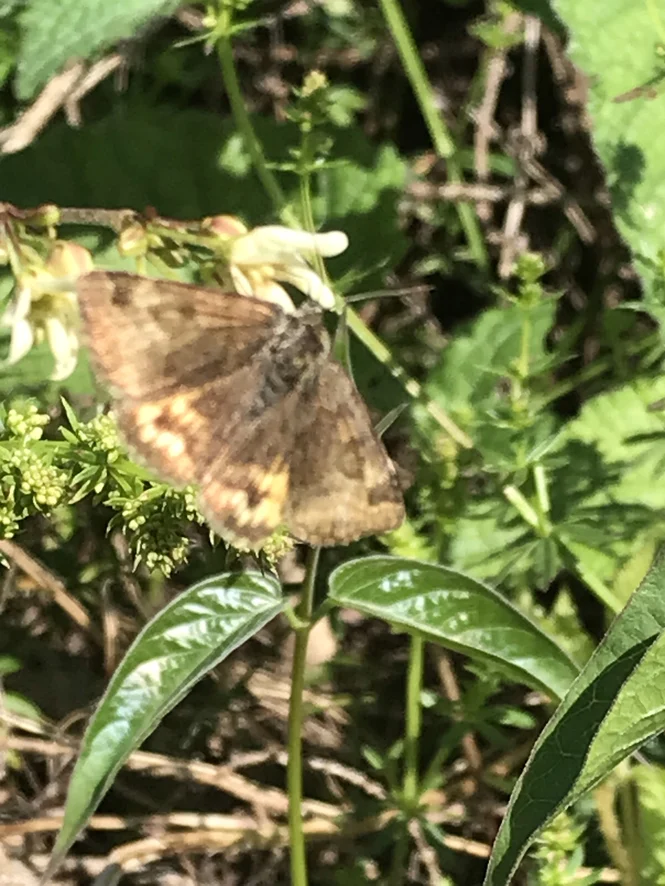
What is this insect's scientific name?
Euclidia glyphica
